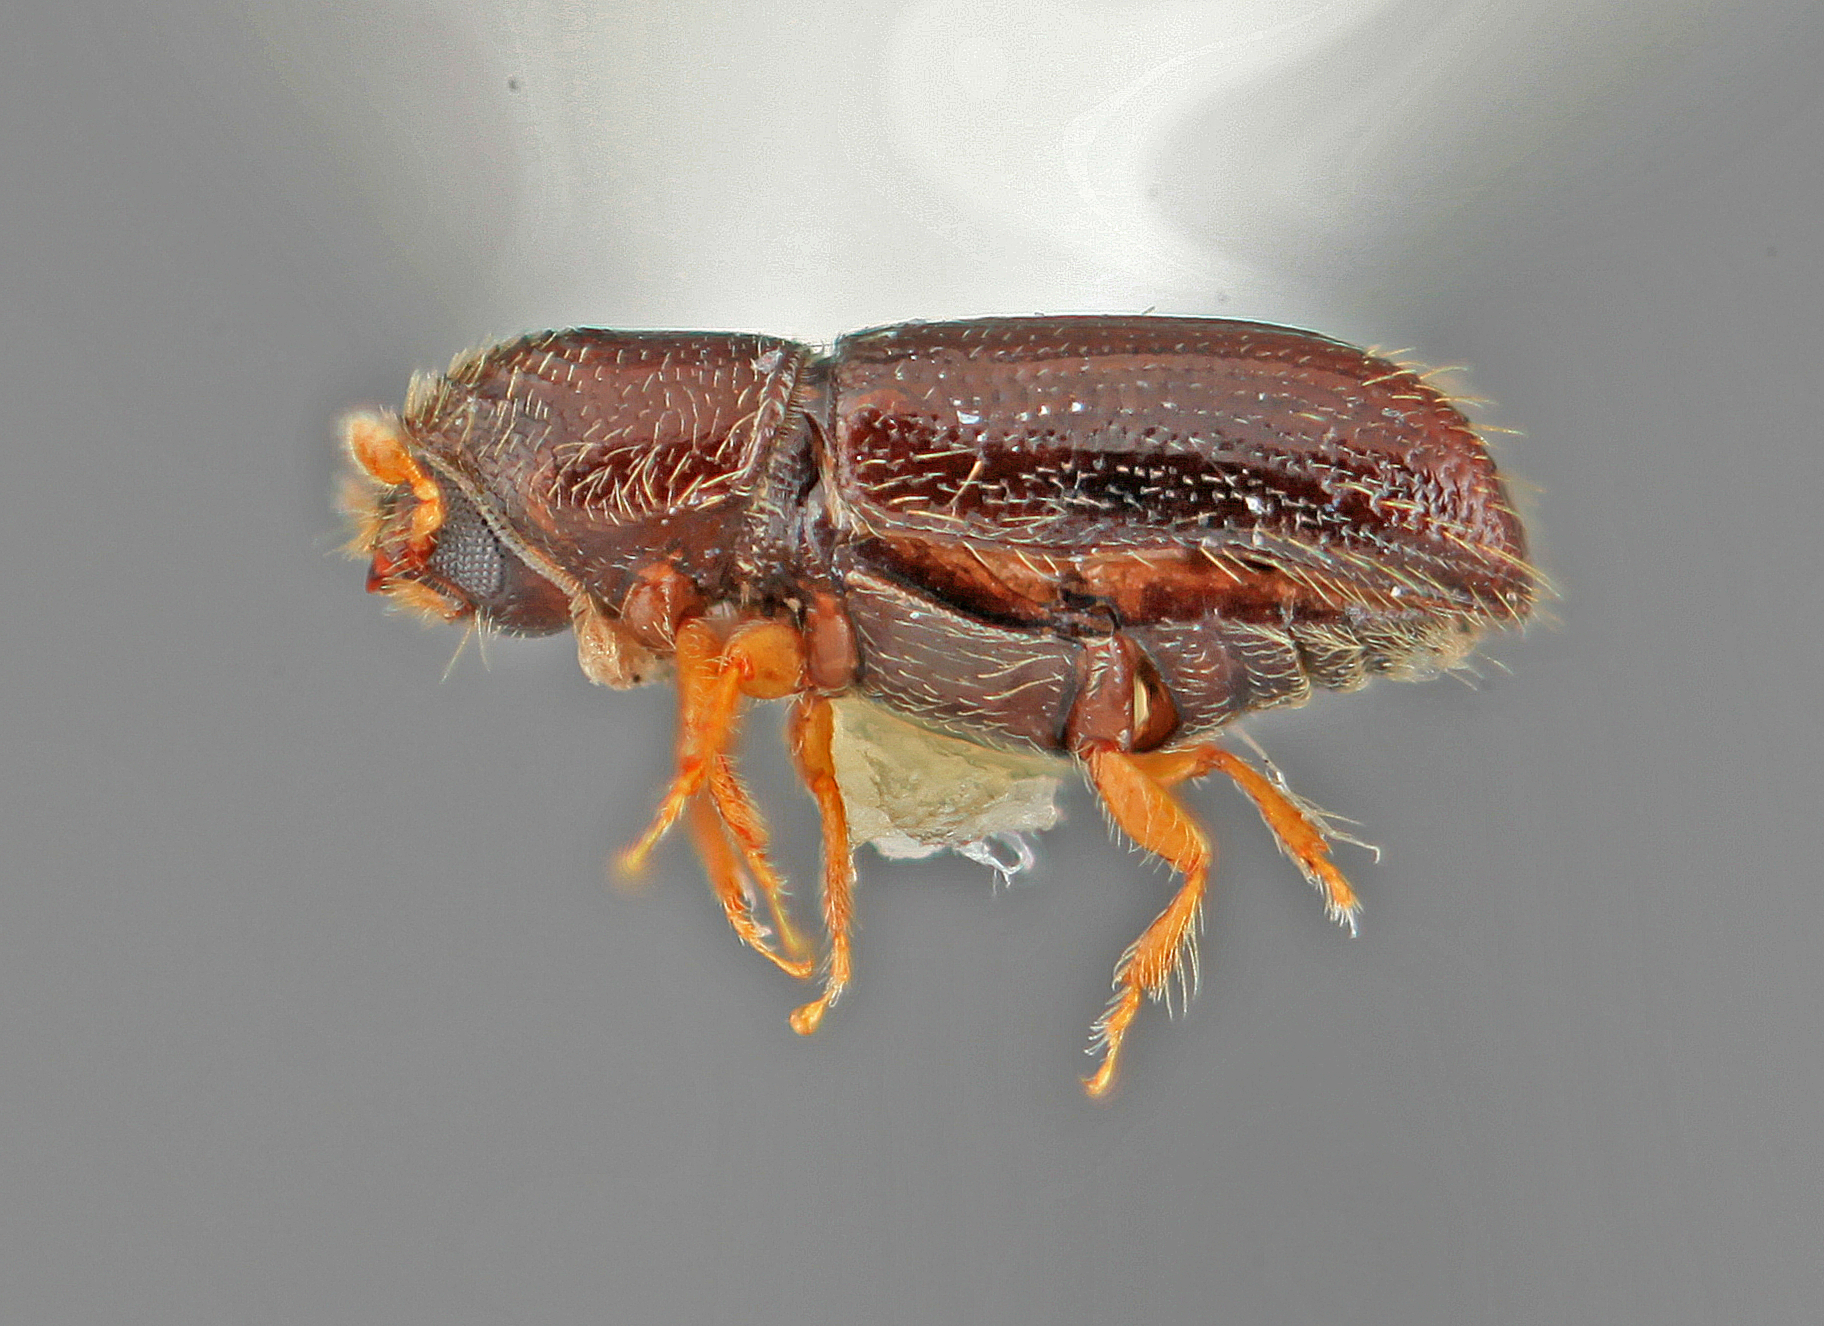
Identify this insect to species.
Pityophthorus moritzi
